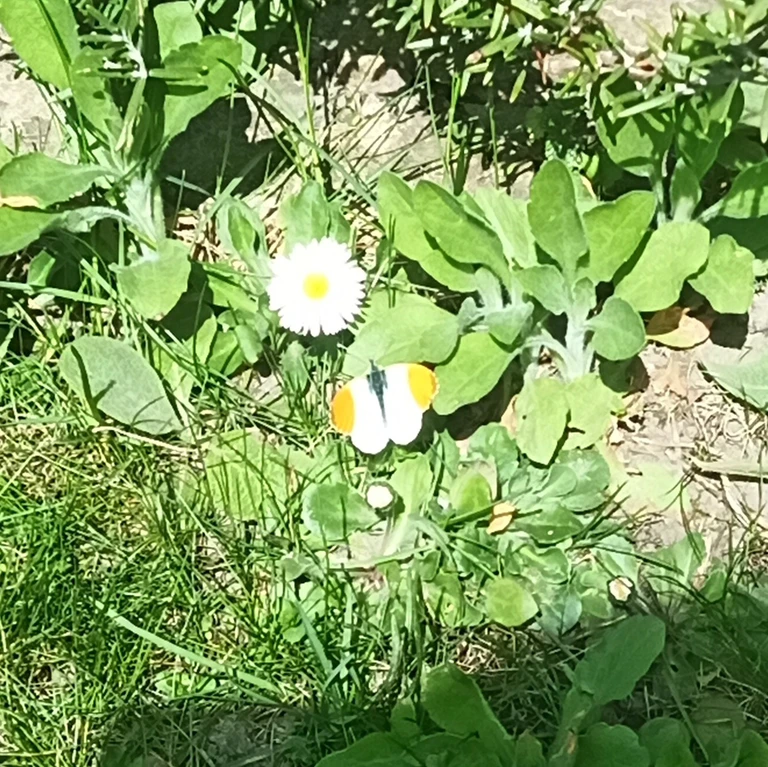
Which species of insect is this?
Anthocharis cardamines
